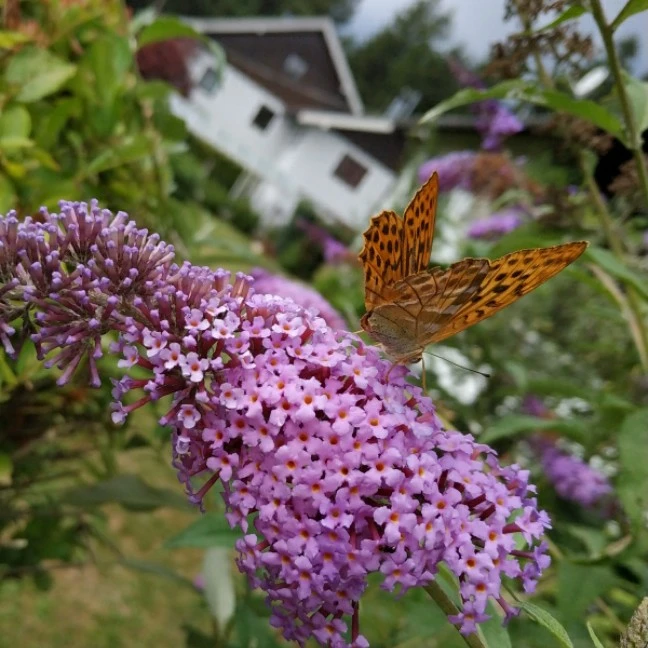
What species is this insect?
Argynnis paphia
